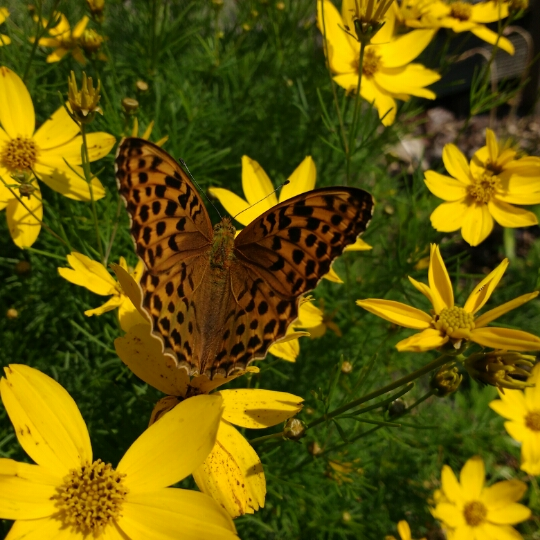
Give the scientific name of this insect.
Argynnis paphia
